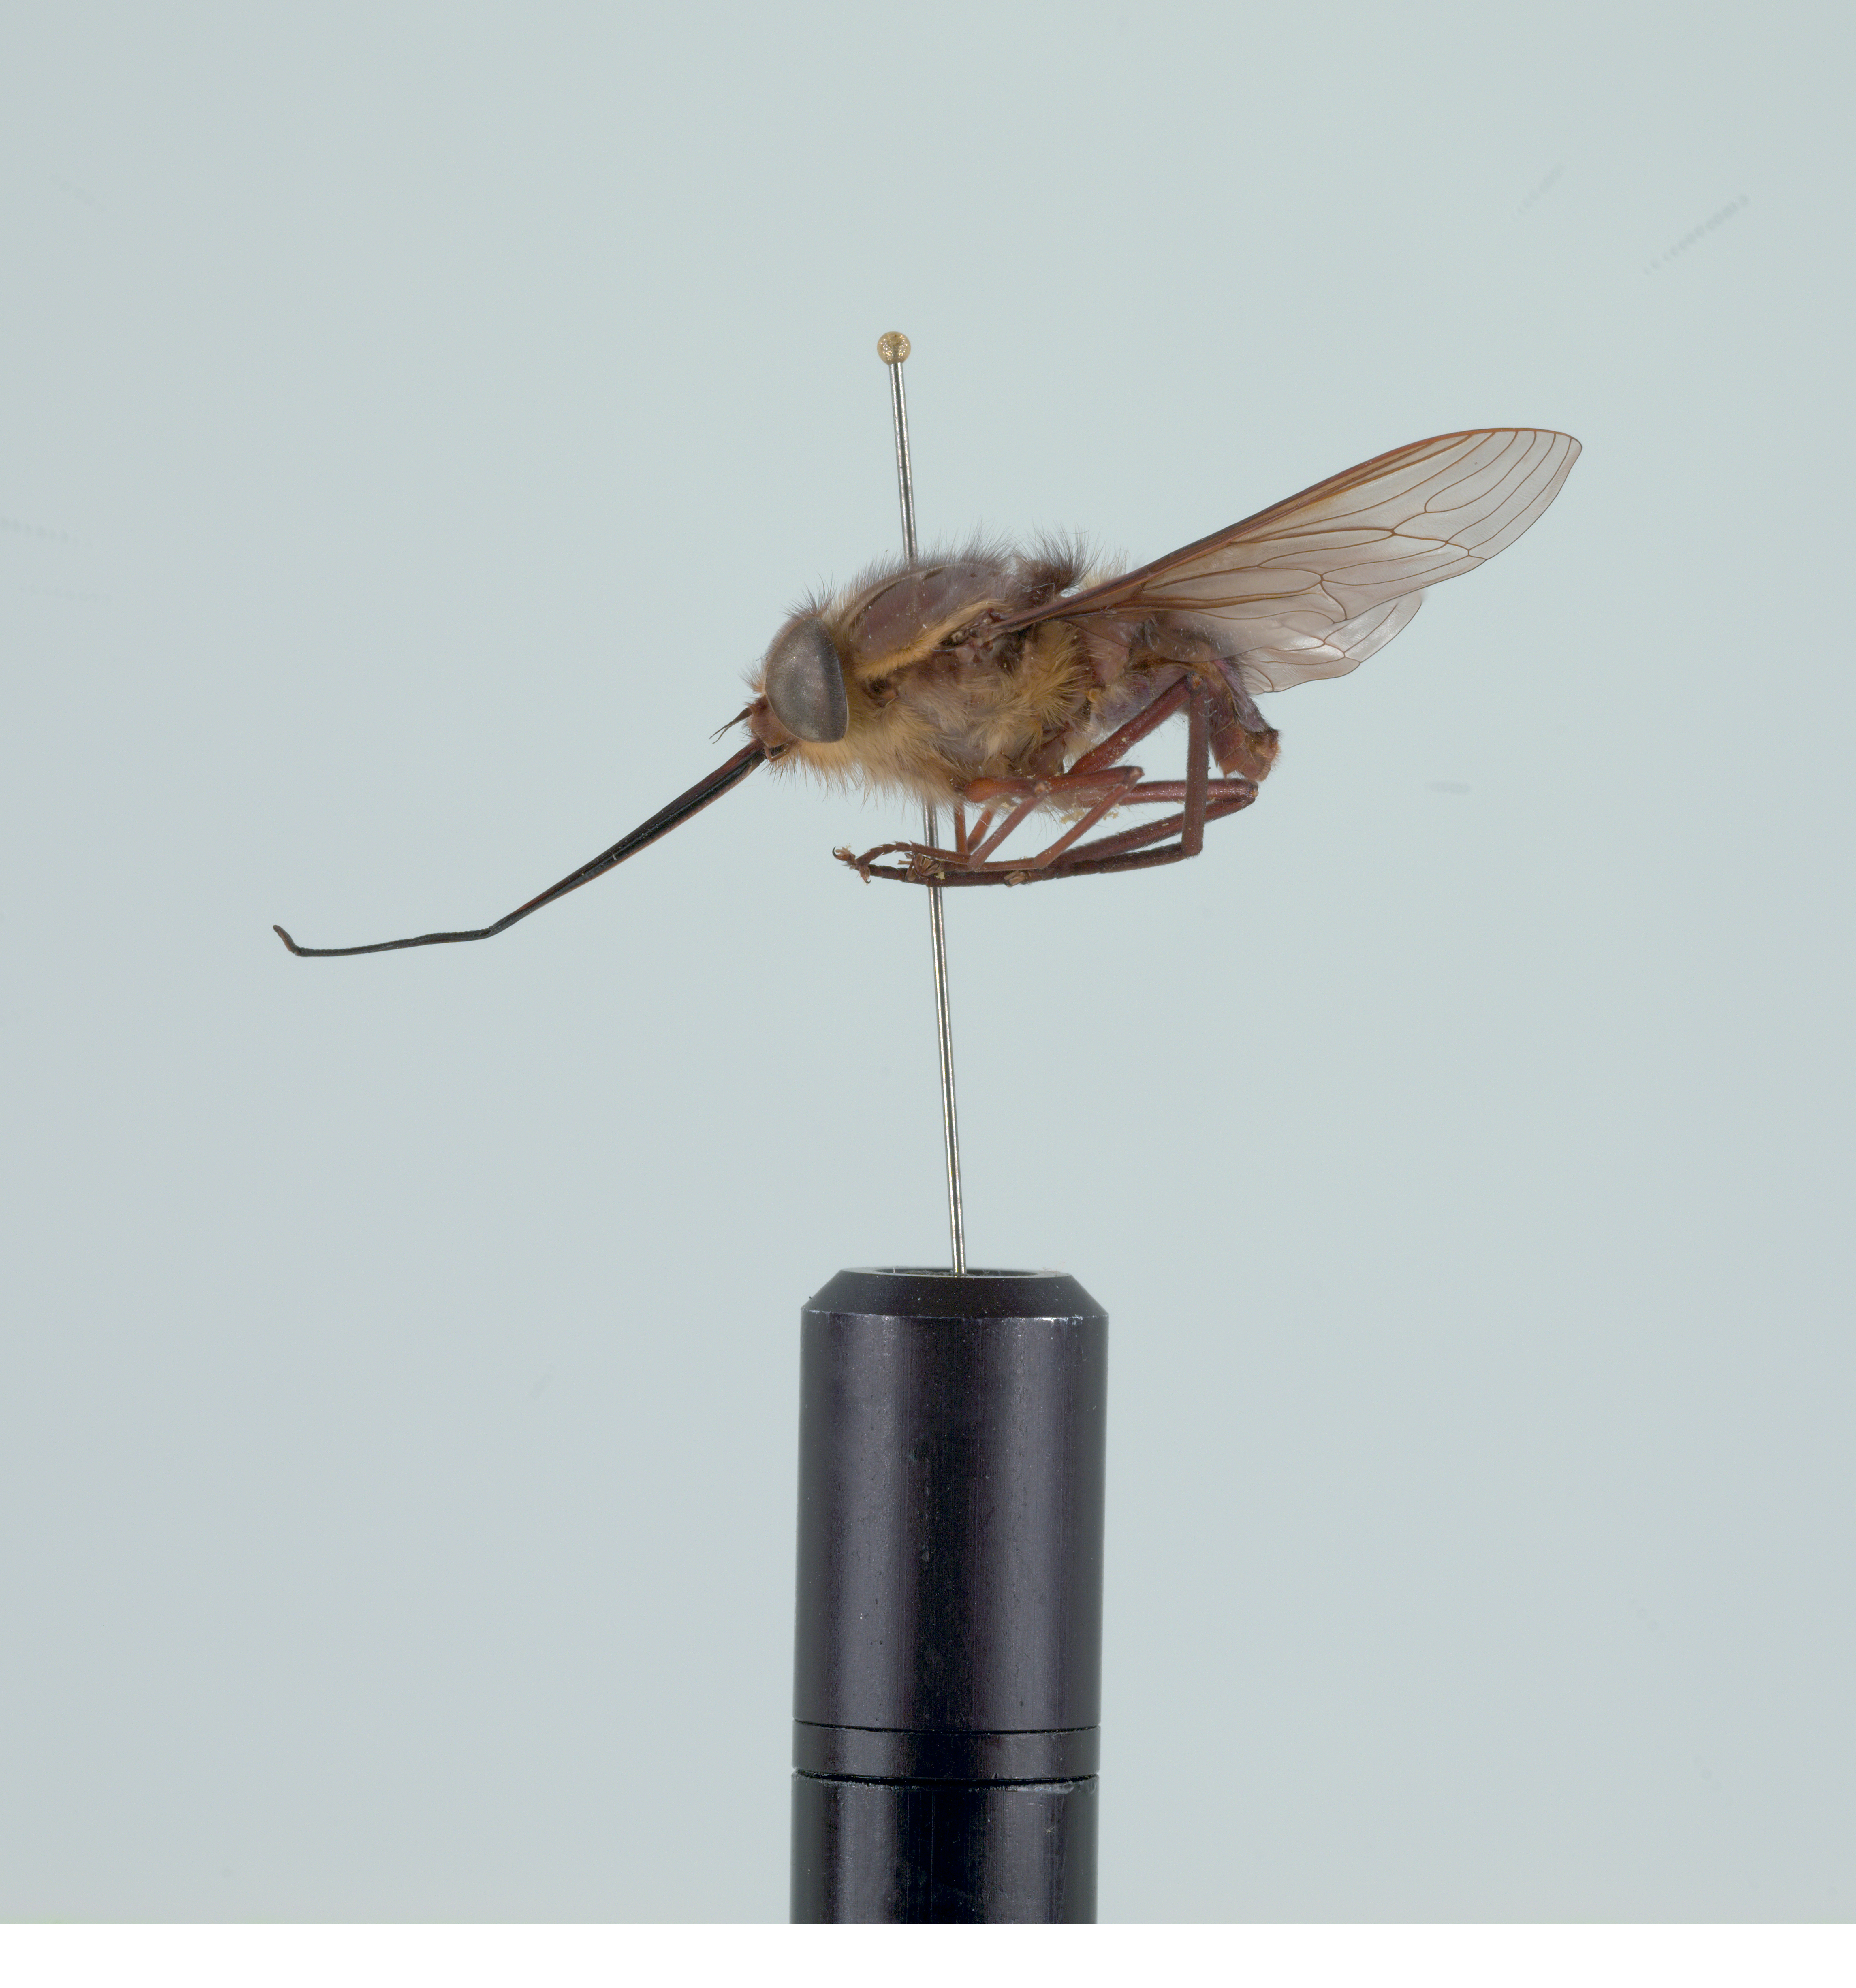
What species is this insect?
Trichophthalma eximia
